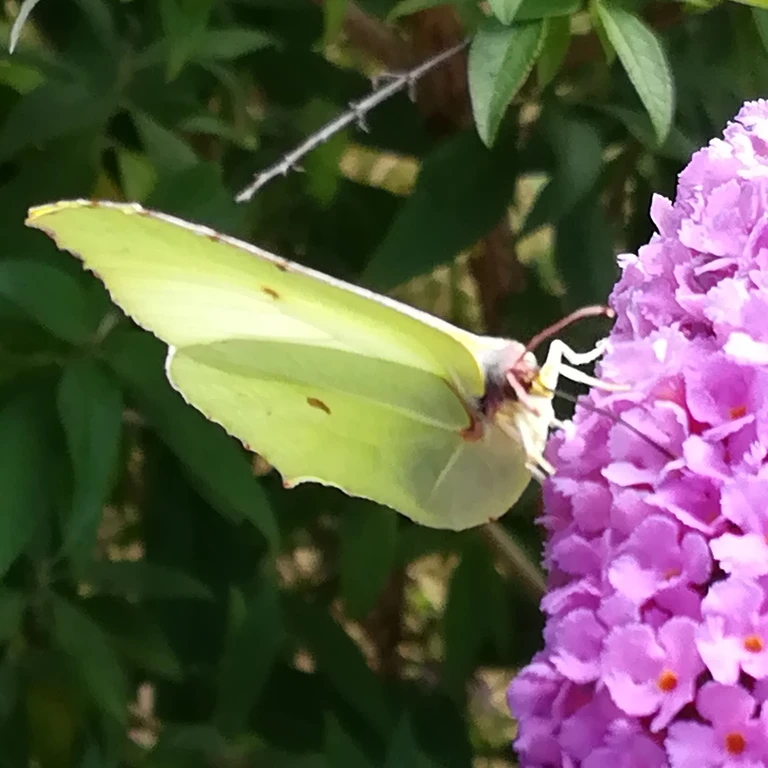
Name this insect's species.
Gonepteryx rhamni
